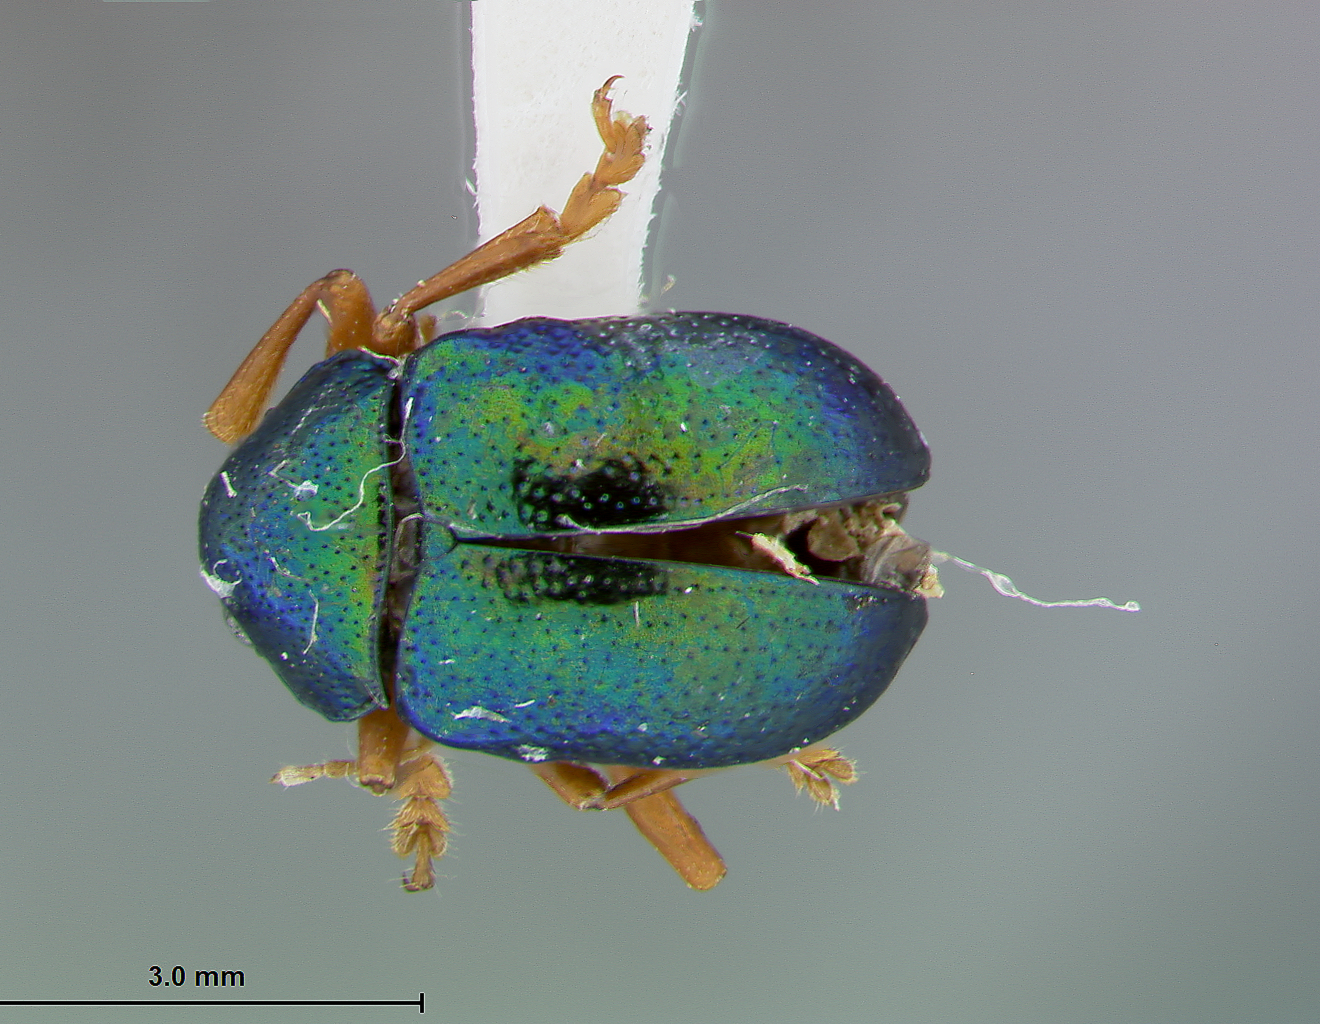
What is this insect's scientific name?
Colaspis amplicollis
